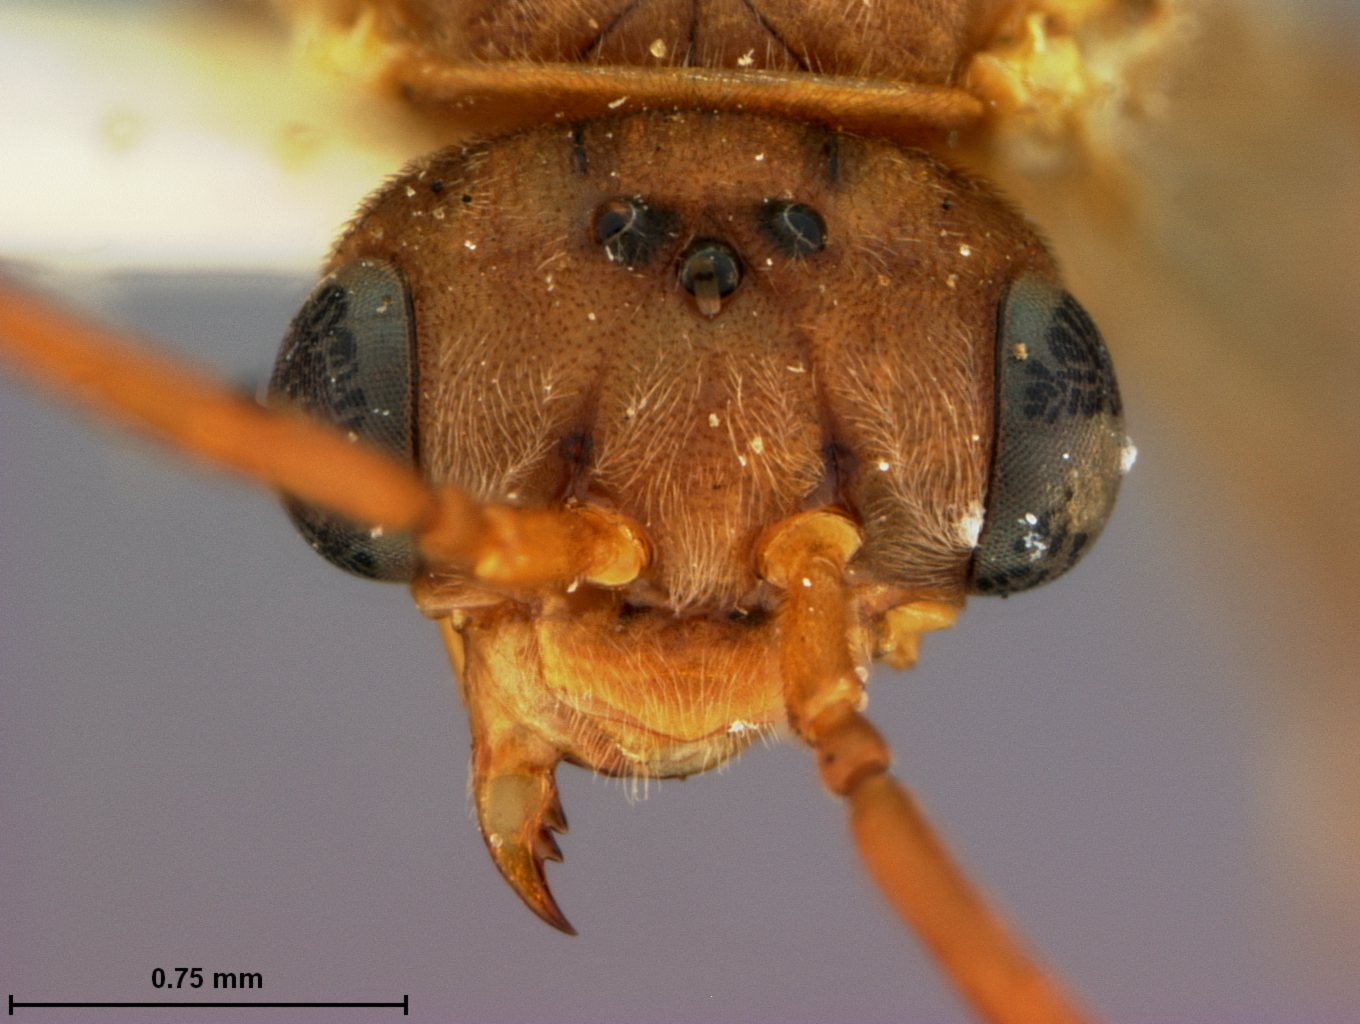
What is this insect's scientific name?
Pleroneura lutea
